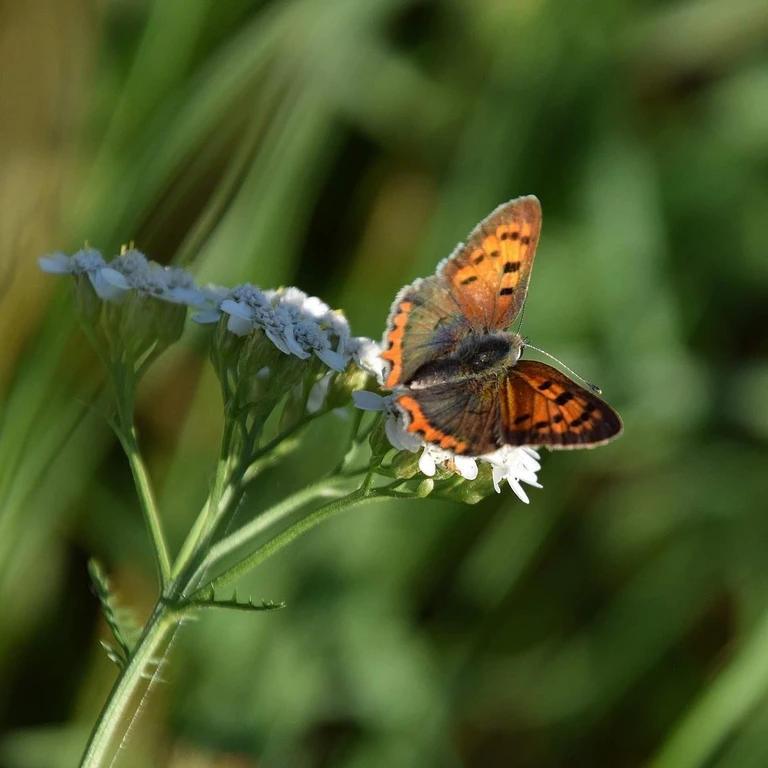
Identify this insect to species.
Lycaena phlaeas
